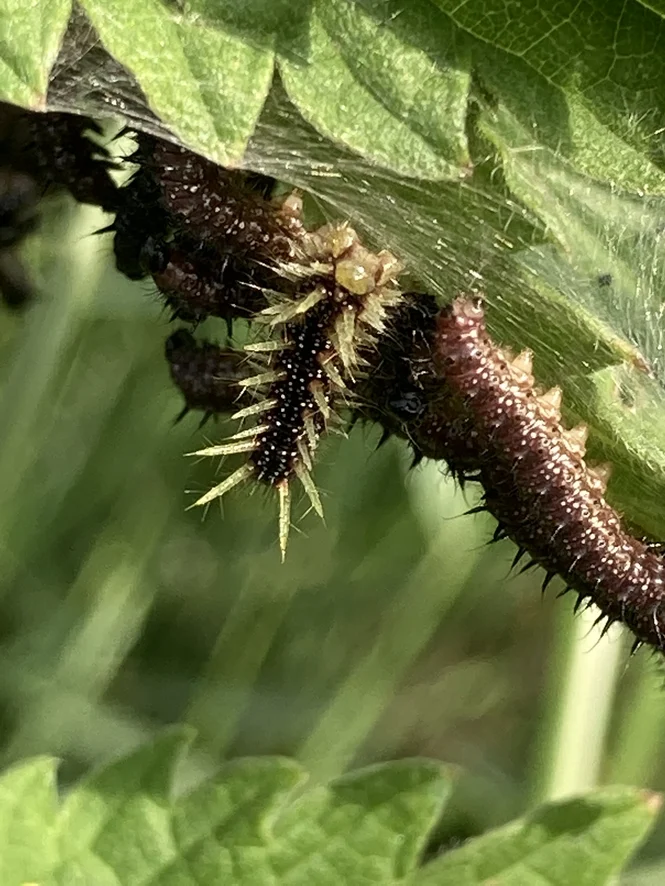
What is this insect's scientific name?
Aglais io
